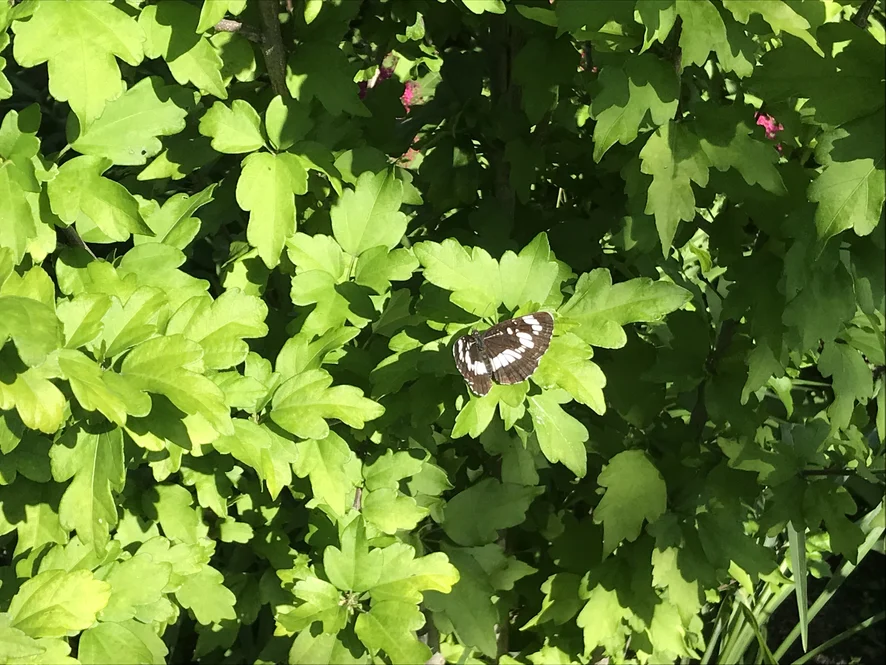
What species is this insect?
Neptis rivularis
